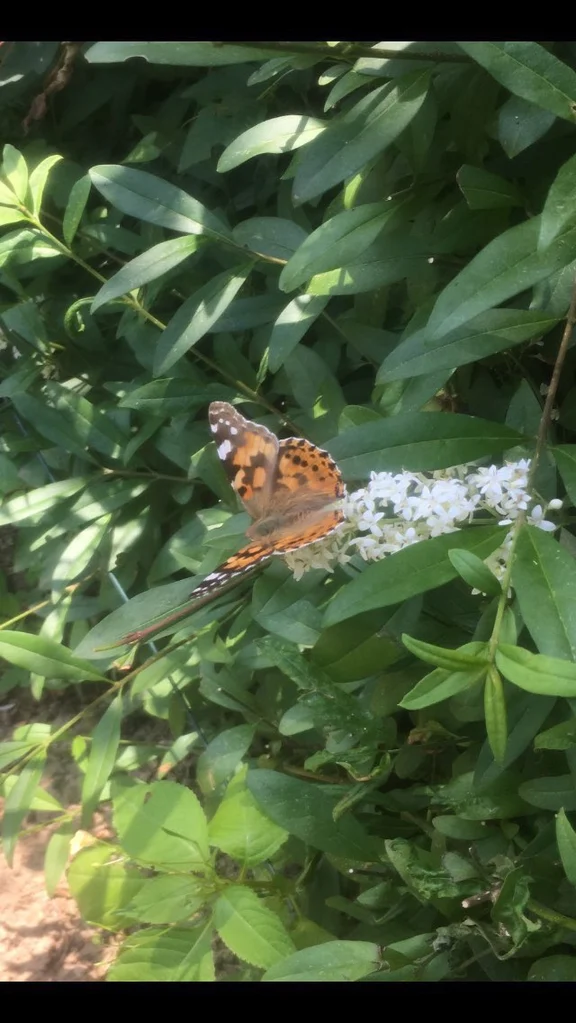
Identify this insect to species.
Vanessa cardui
